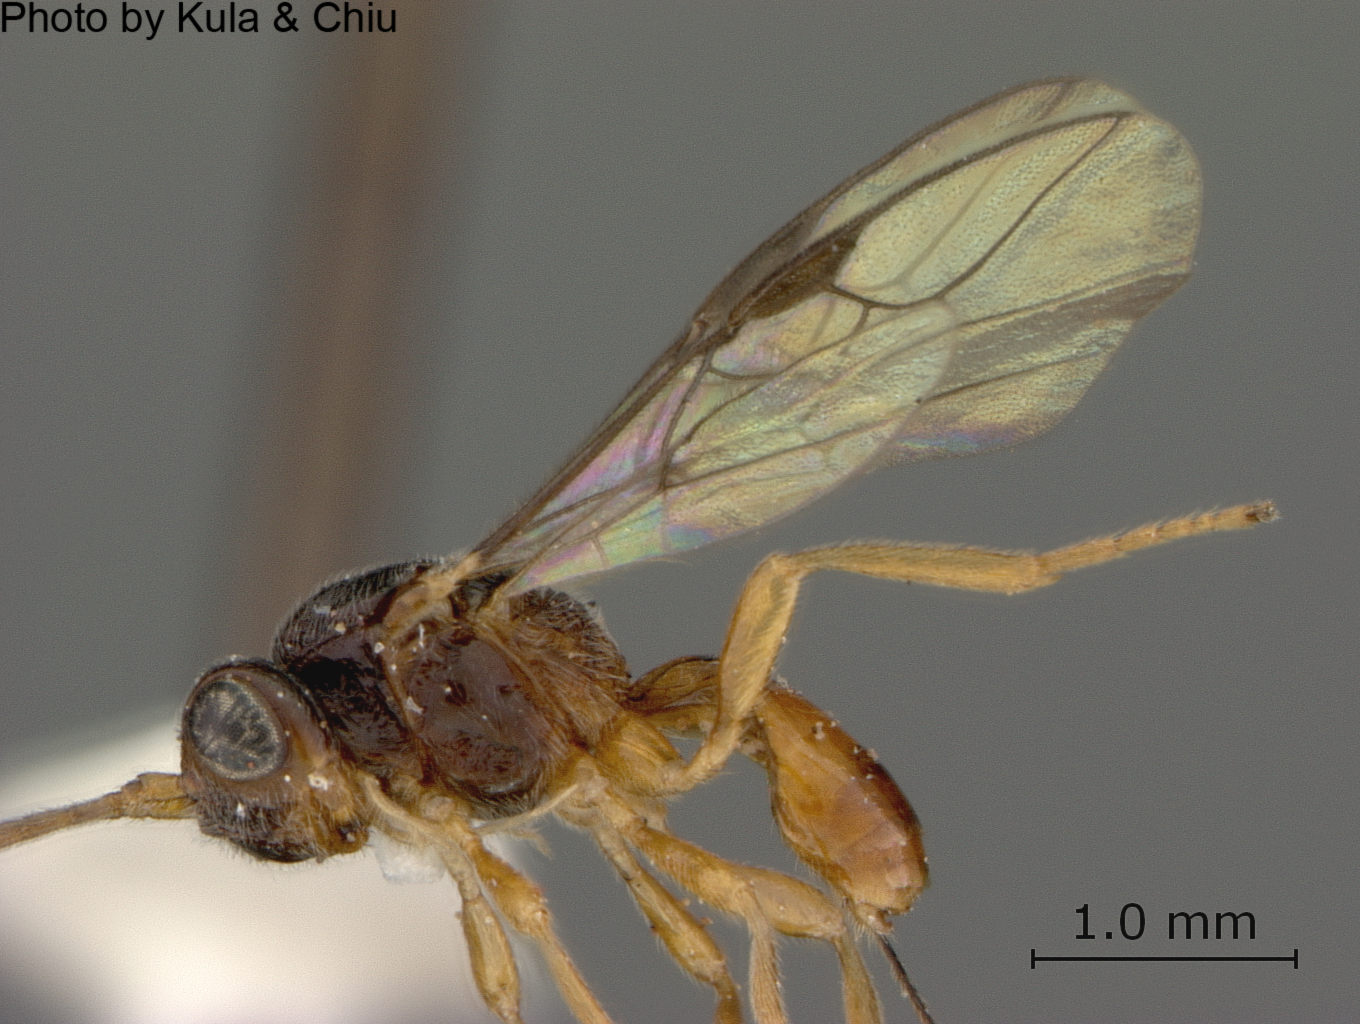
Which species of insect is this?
Rhynchosteres silvestrii
